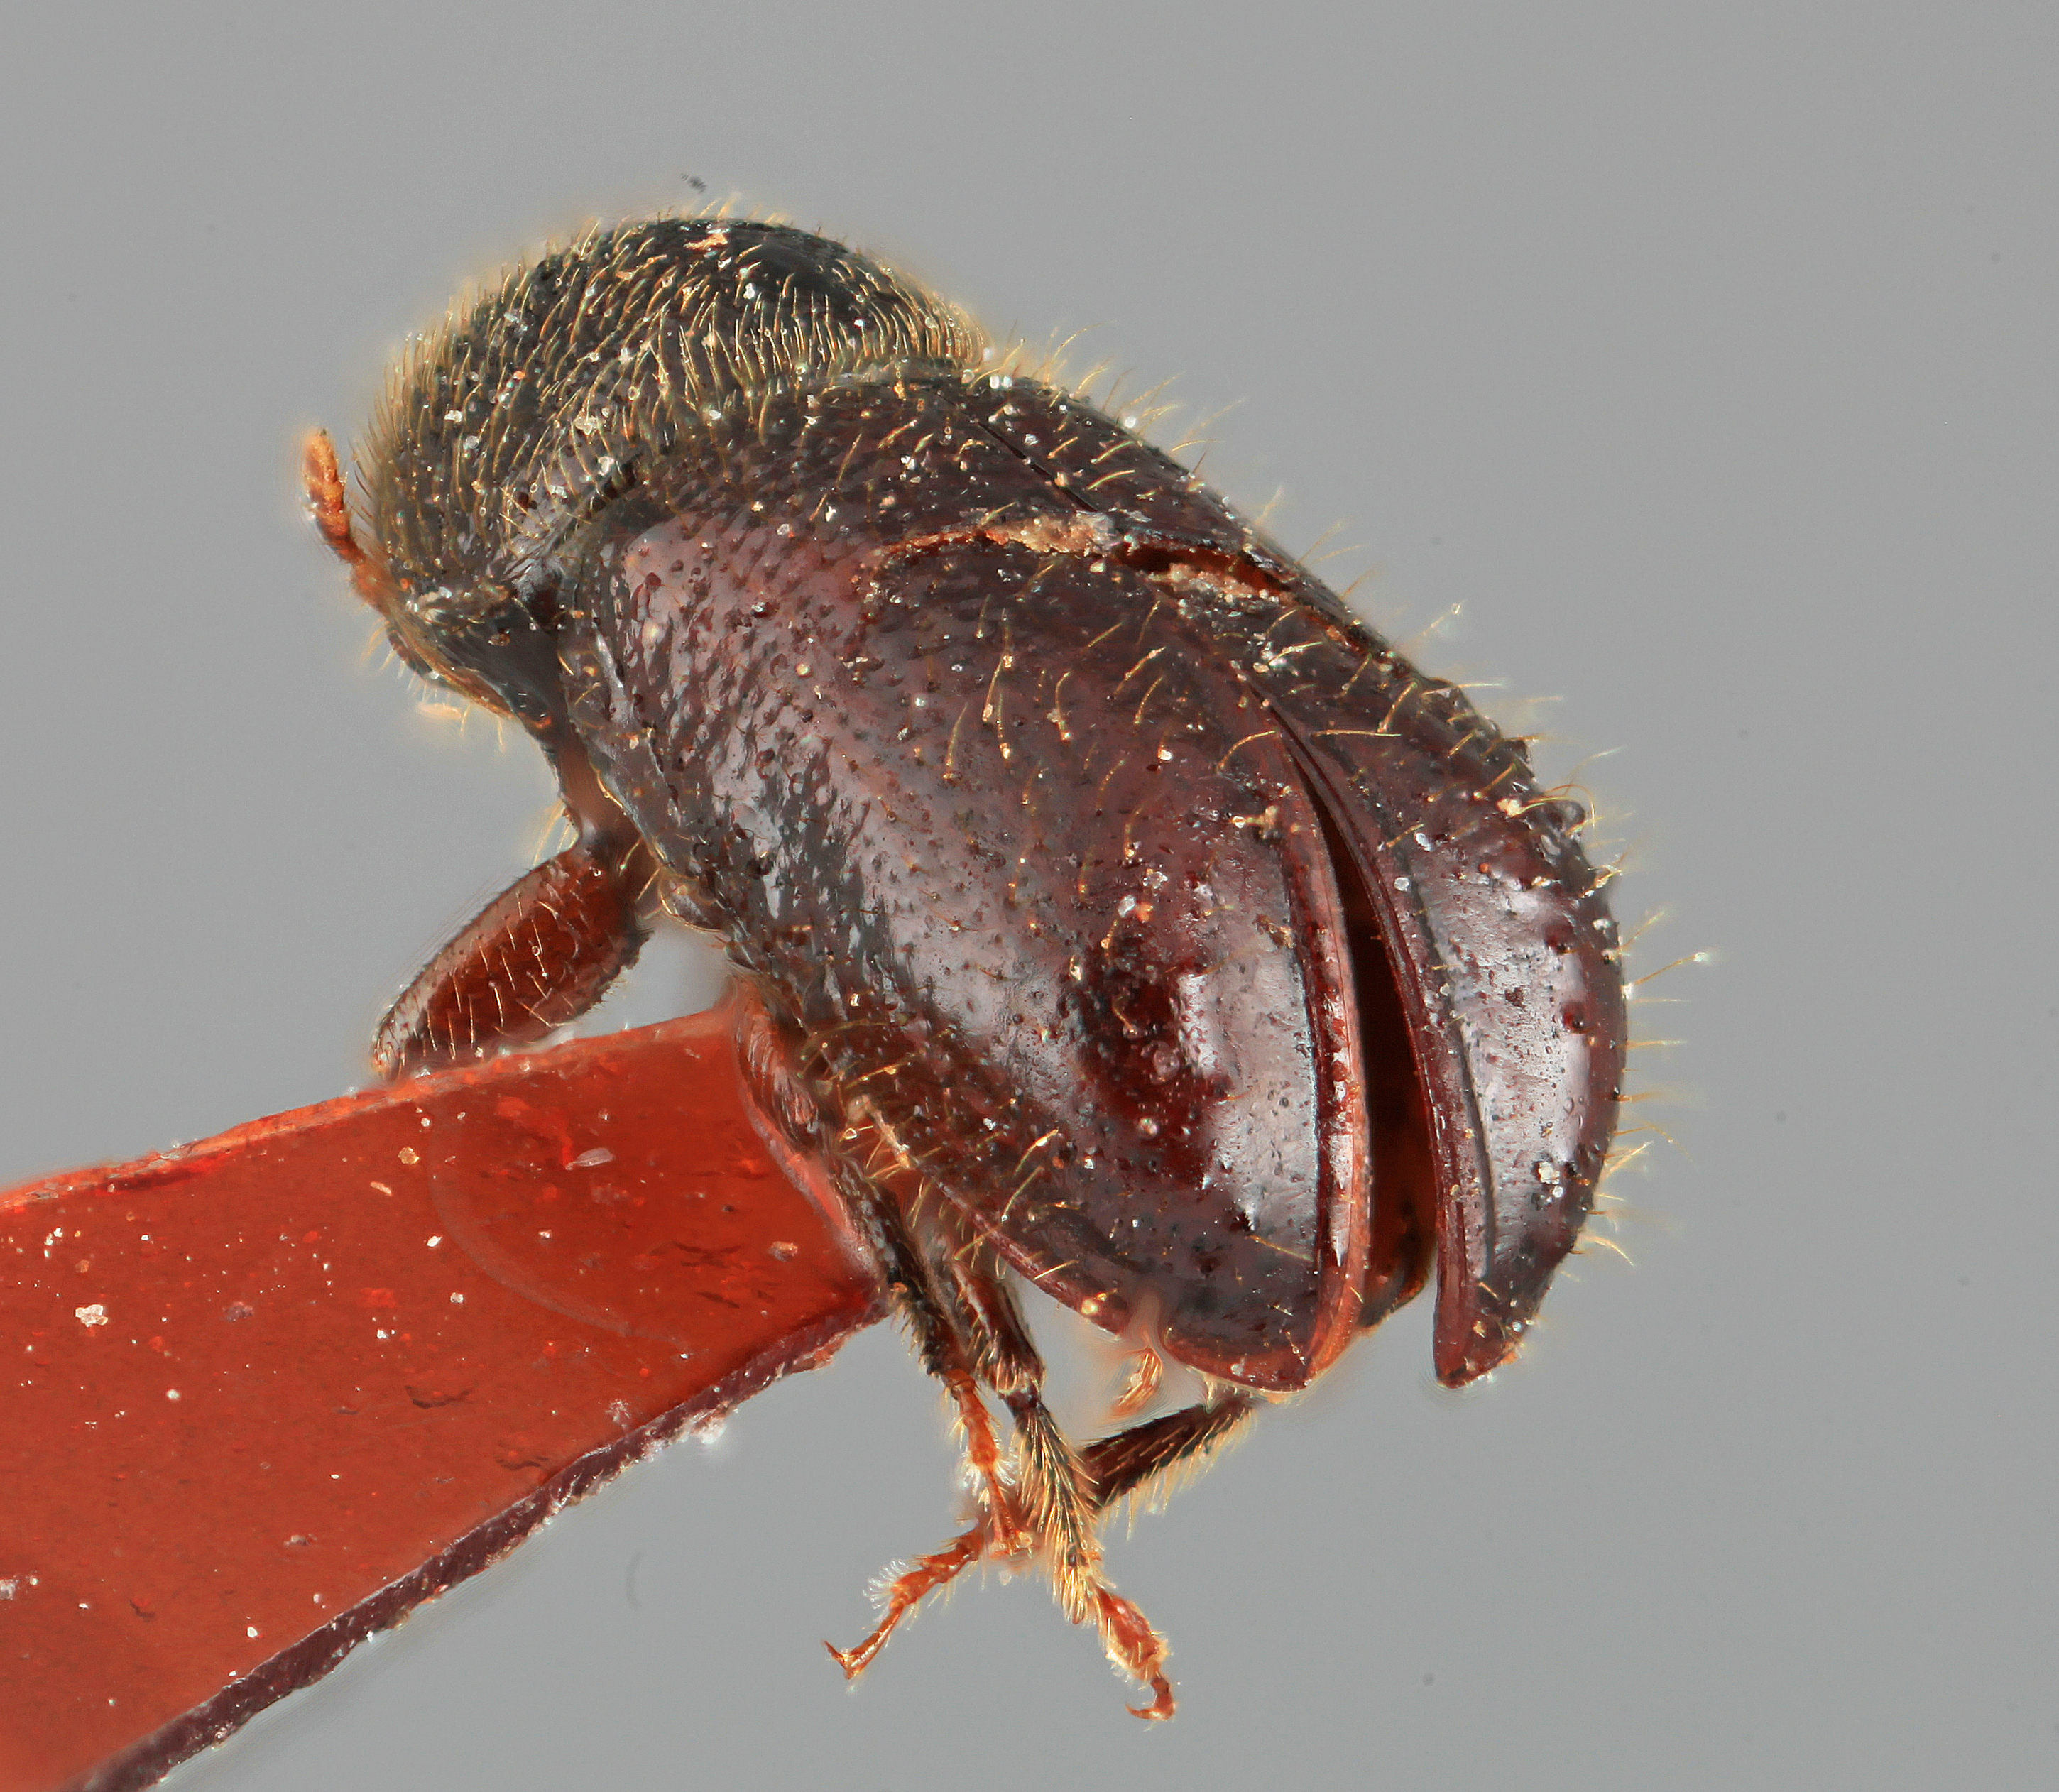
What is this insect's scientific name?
Conophthorus teocotum
